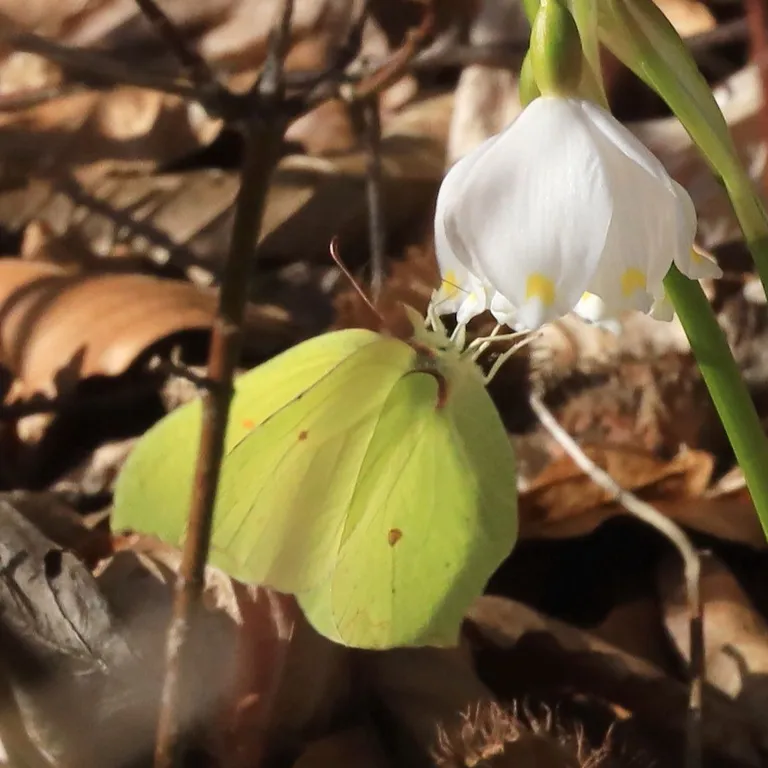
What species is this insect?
Gonepteryx rhamni
